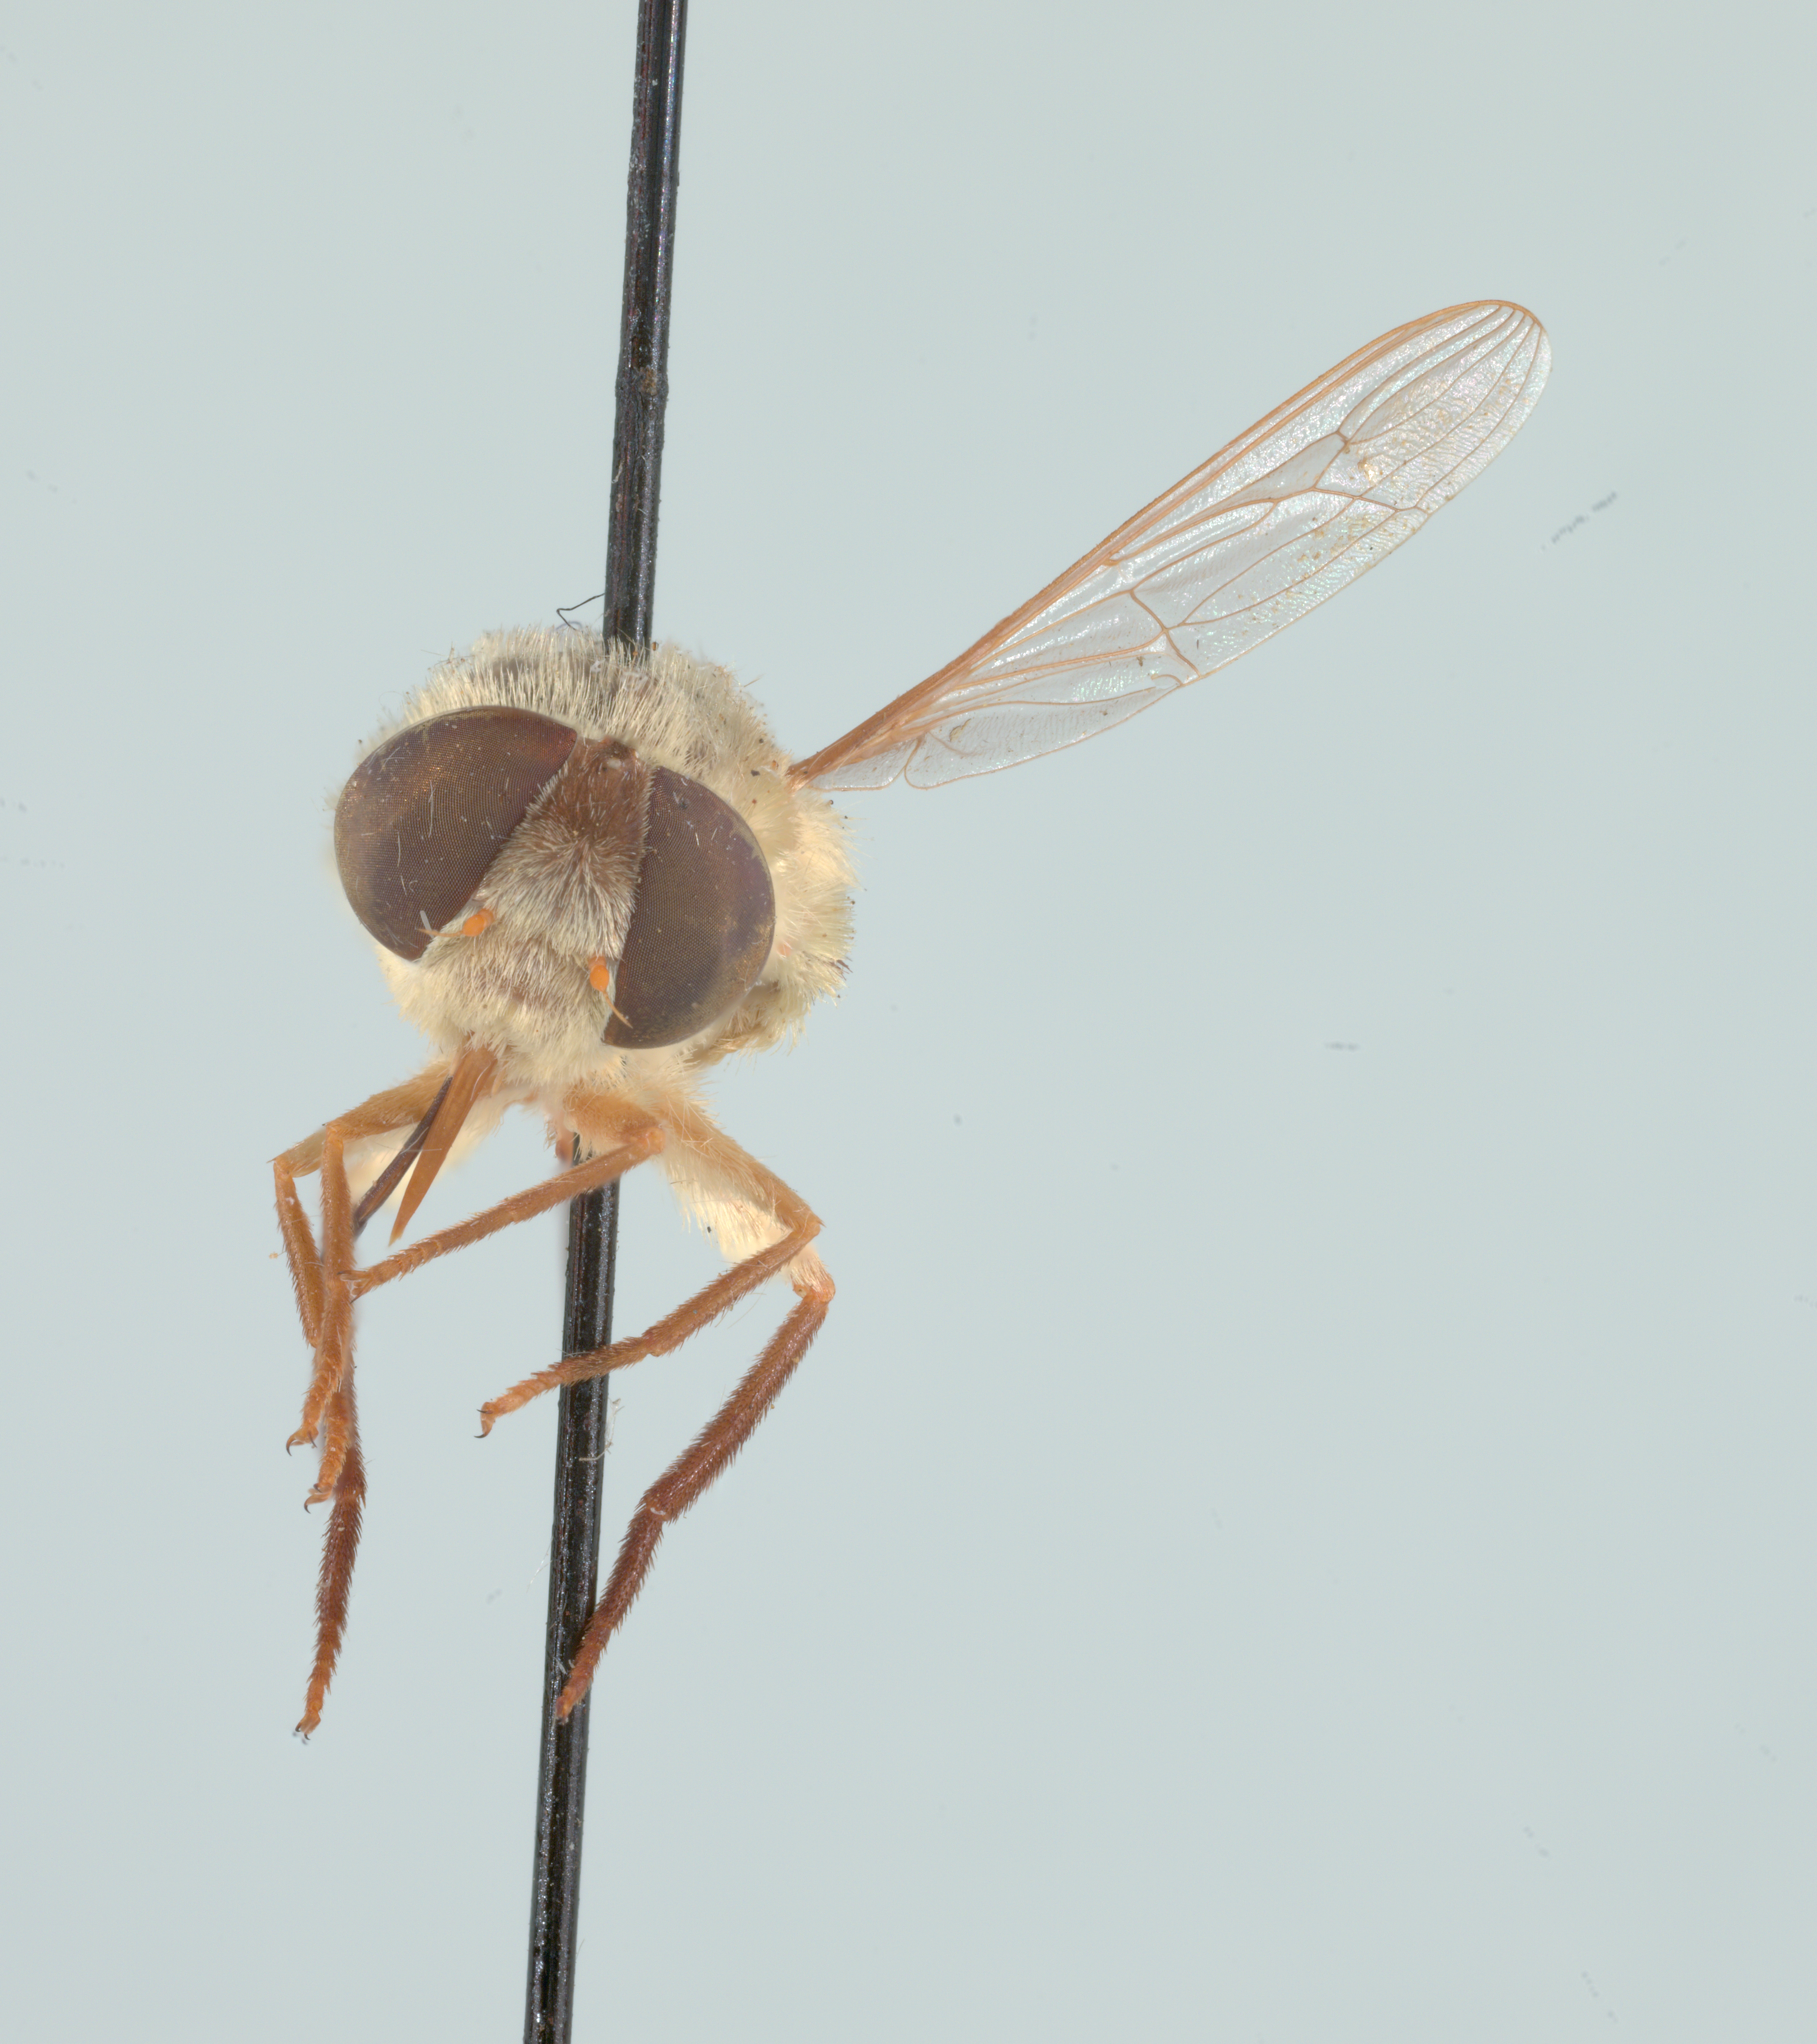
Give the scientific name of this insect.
Neorhynchocephalus volaticus
